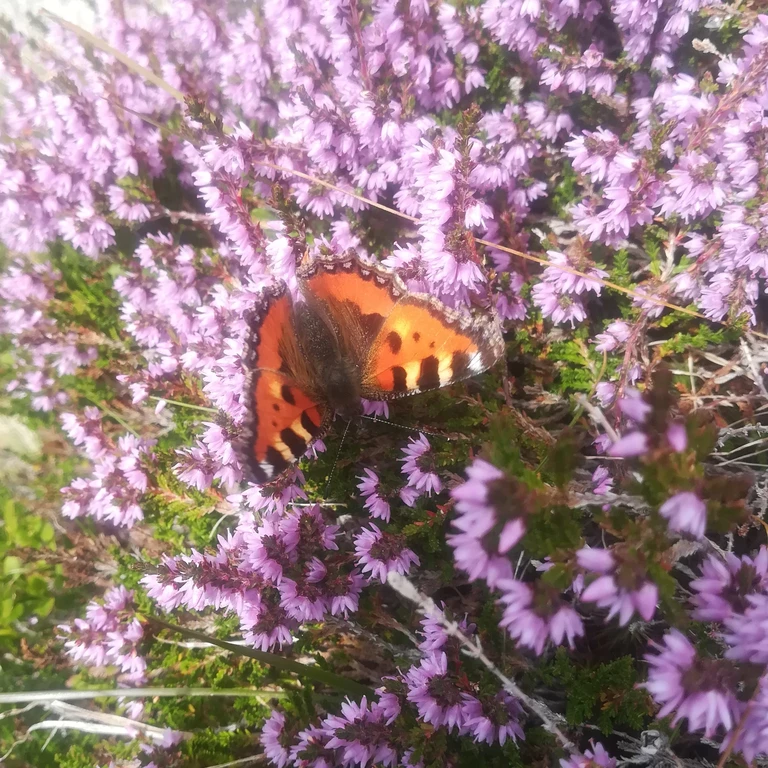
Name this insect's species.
Aglais urticae
